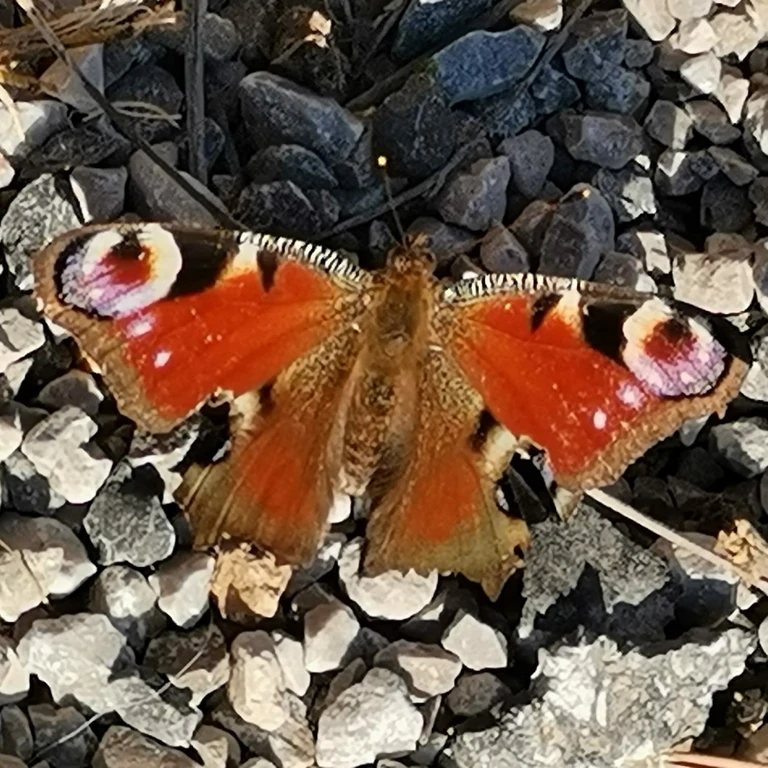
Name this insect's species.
Aglais io
